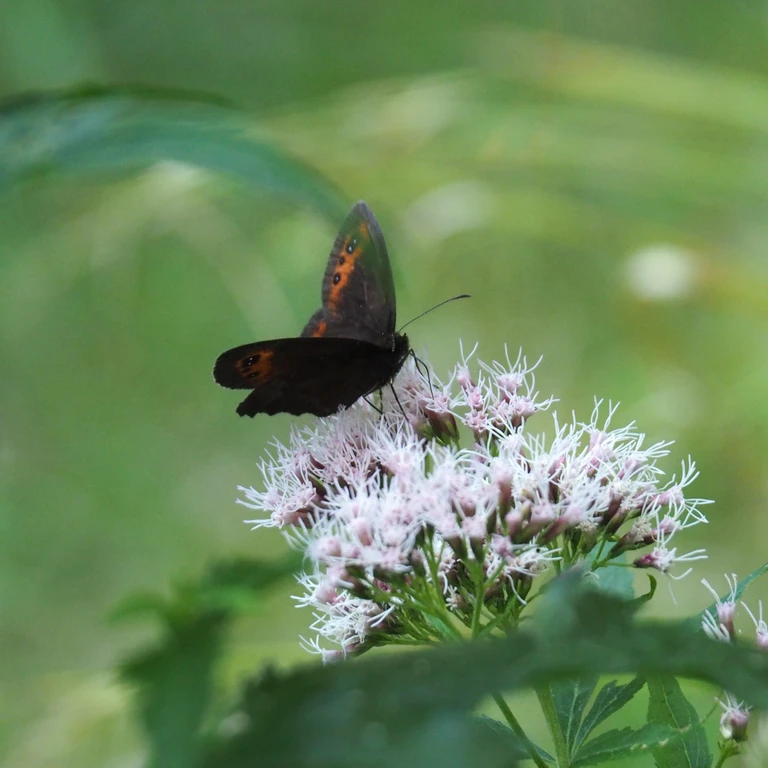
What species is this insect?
Erebia aethiops
